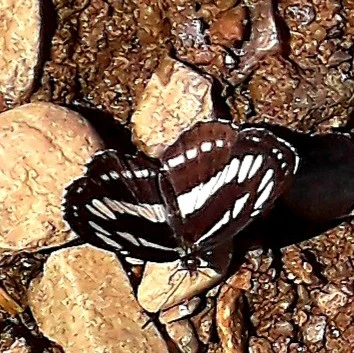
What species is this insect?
Neptis sappho
